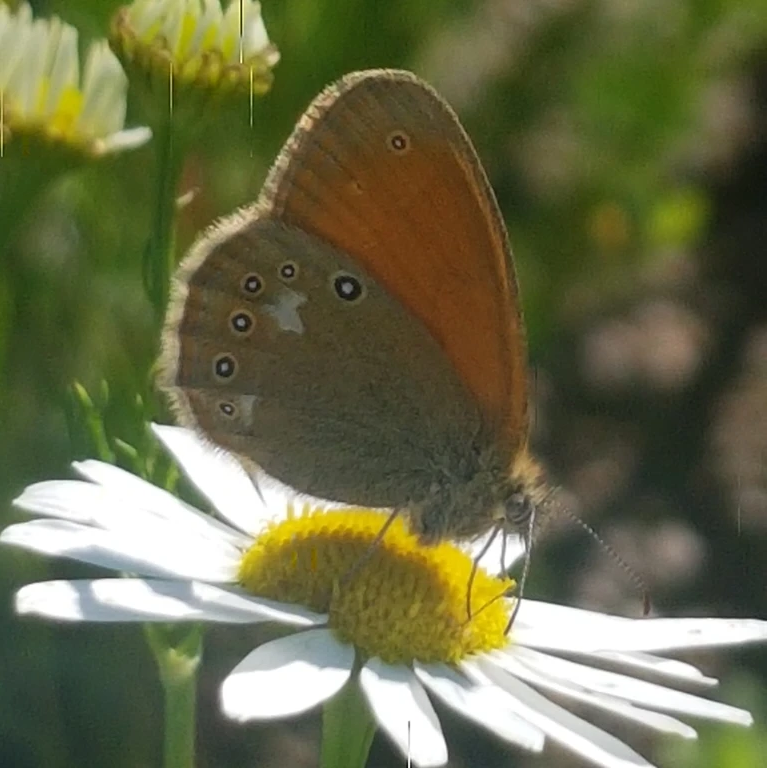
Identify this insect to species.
Coenonympha glycerion (also Coenonympha iphis)
